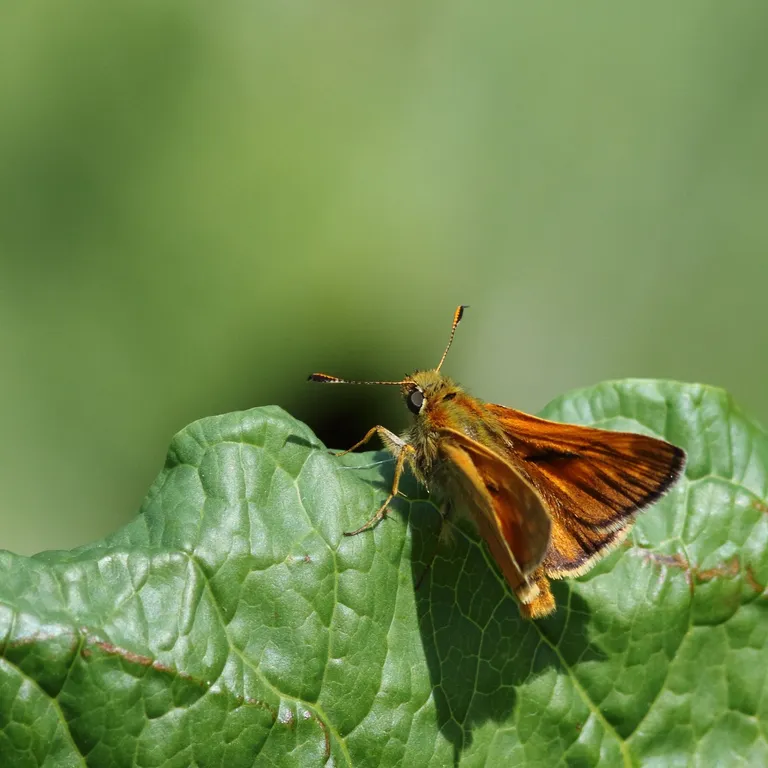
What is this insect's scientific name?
Ochlodes sylvanus (also Ochlodes venata)
